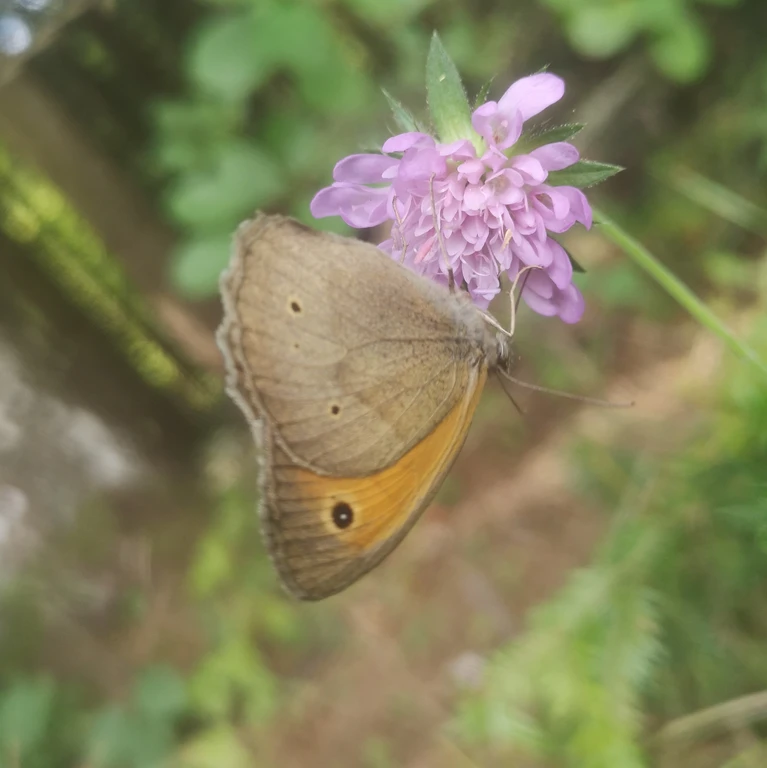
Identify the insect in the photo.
Maniola jurtina
